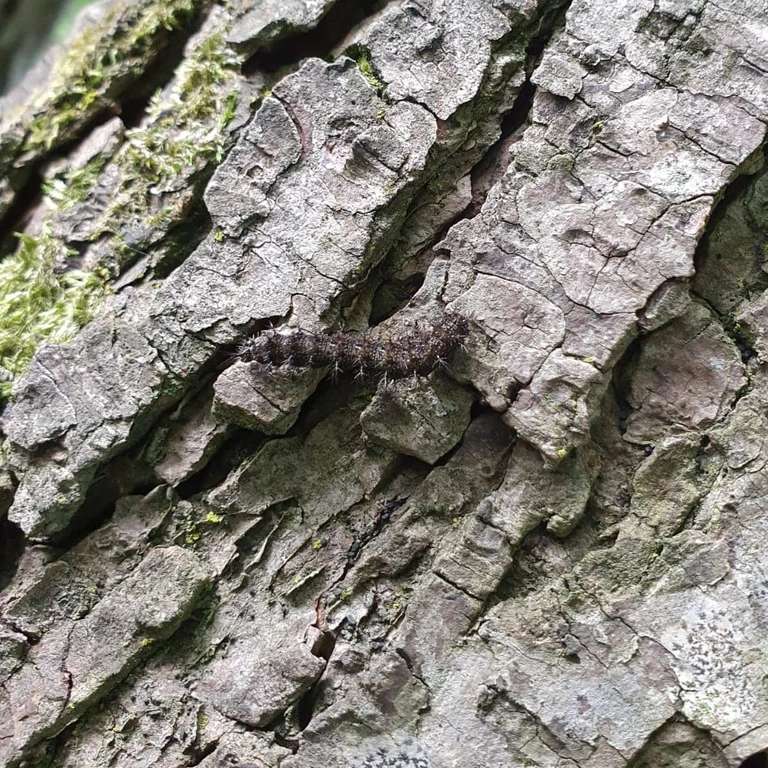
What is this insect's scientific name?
Araschnia levana
